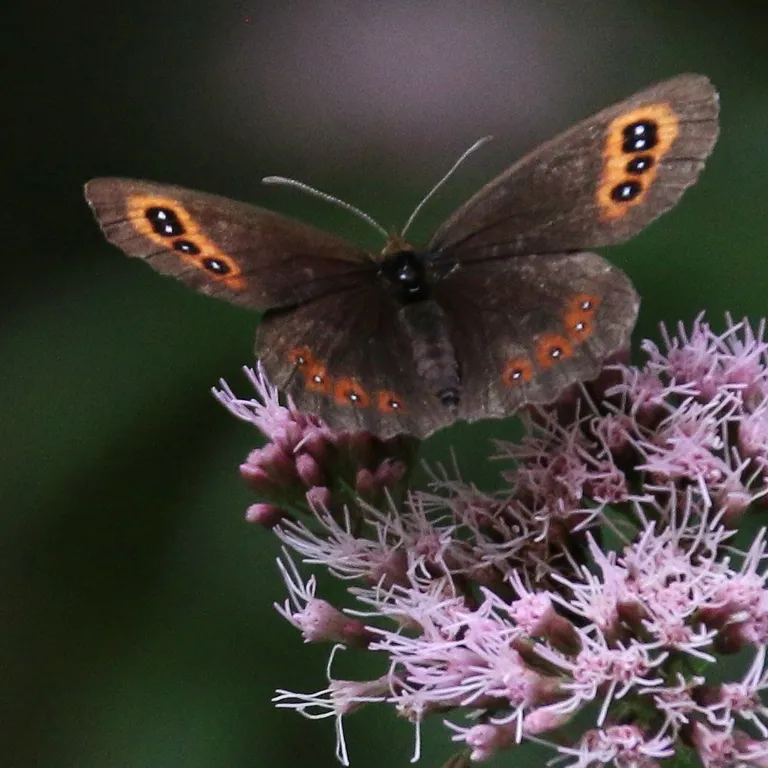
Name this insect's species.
Erebia aethiops
